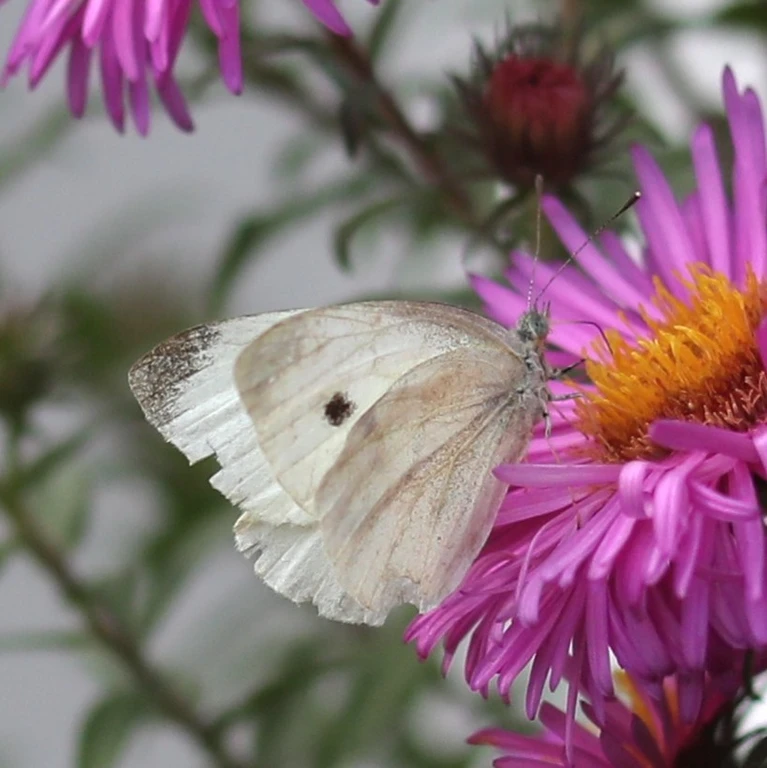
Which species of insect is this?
Pieris rapae
